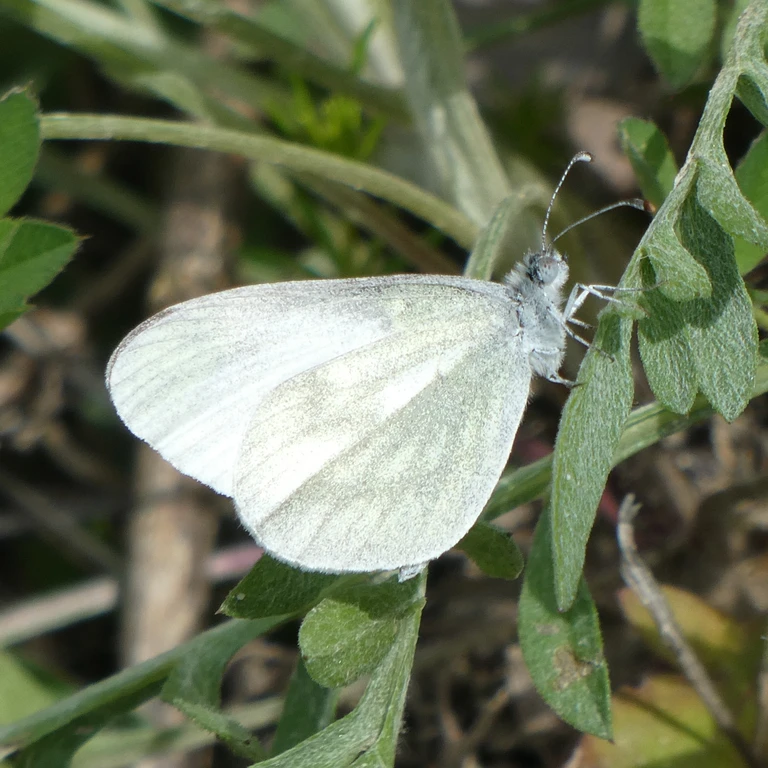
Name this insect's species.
Leptidea sinapis/juvernica
